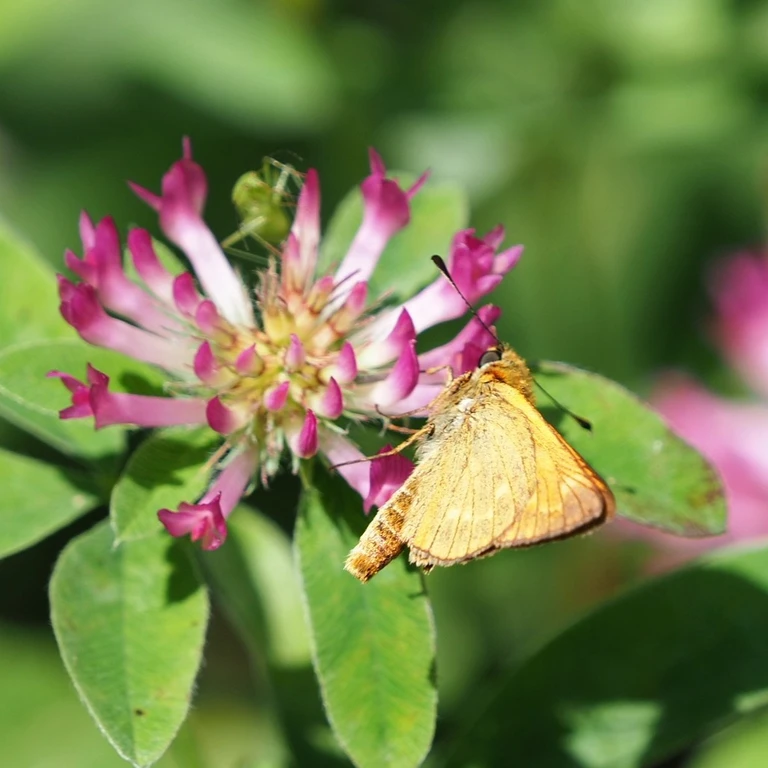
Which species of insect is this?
Ochlodes sylvanus (also Ochlodes venata)
